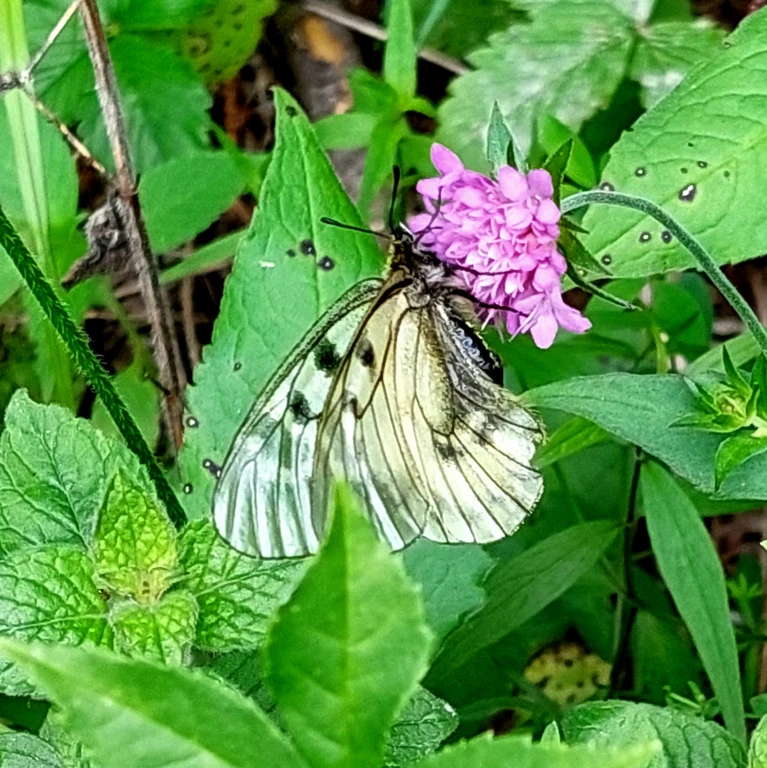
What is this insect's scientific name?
Parnassius mnemosyne
